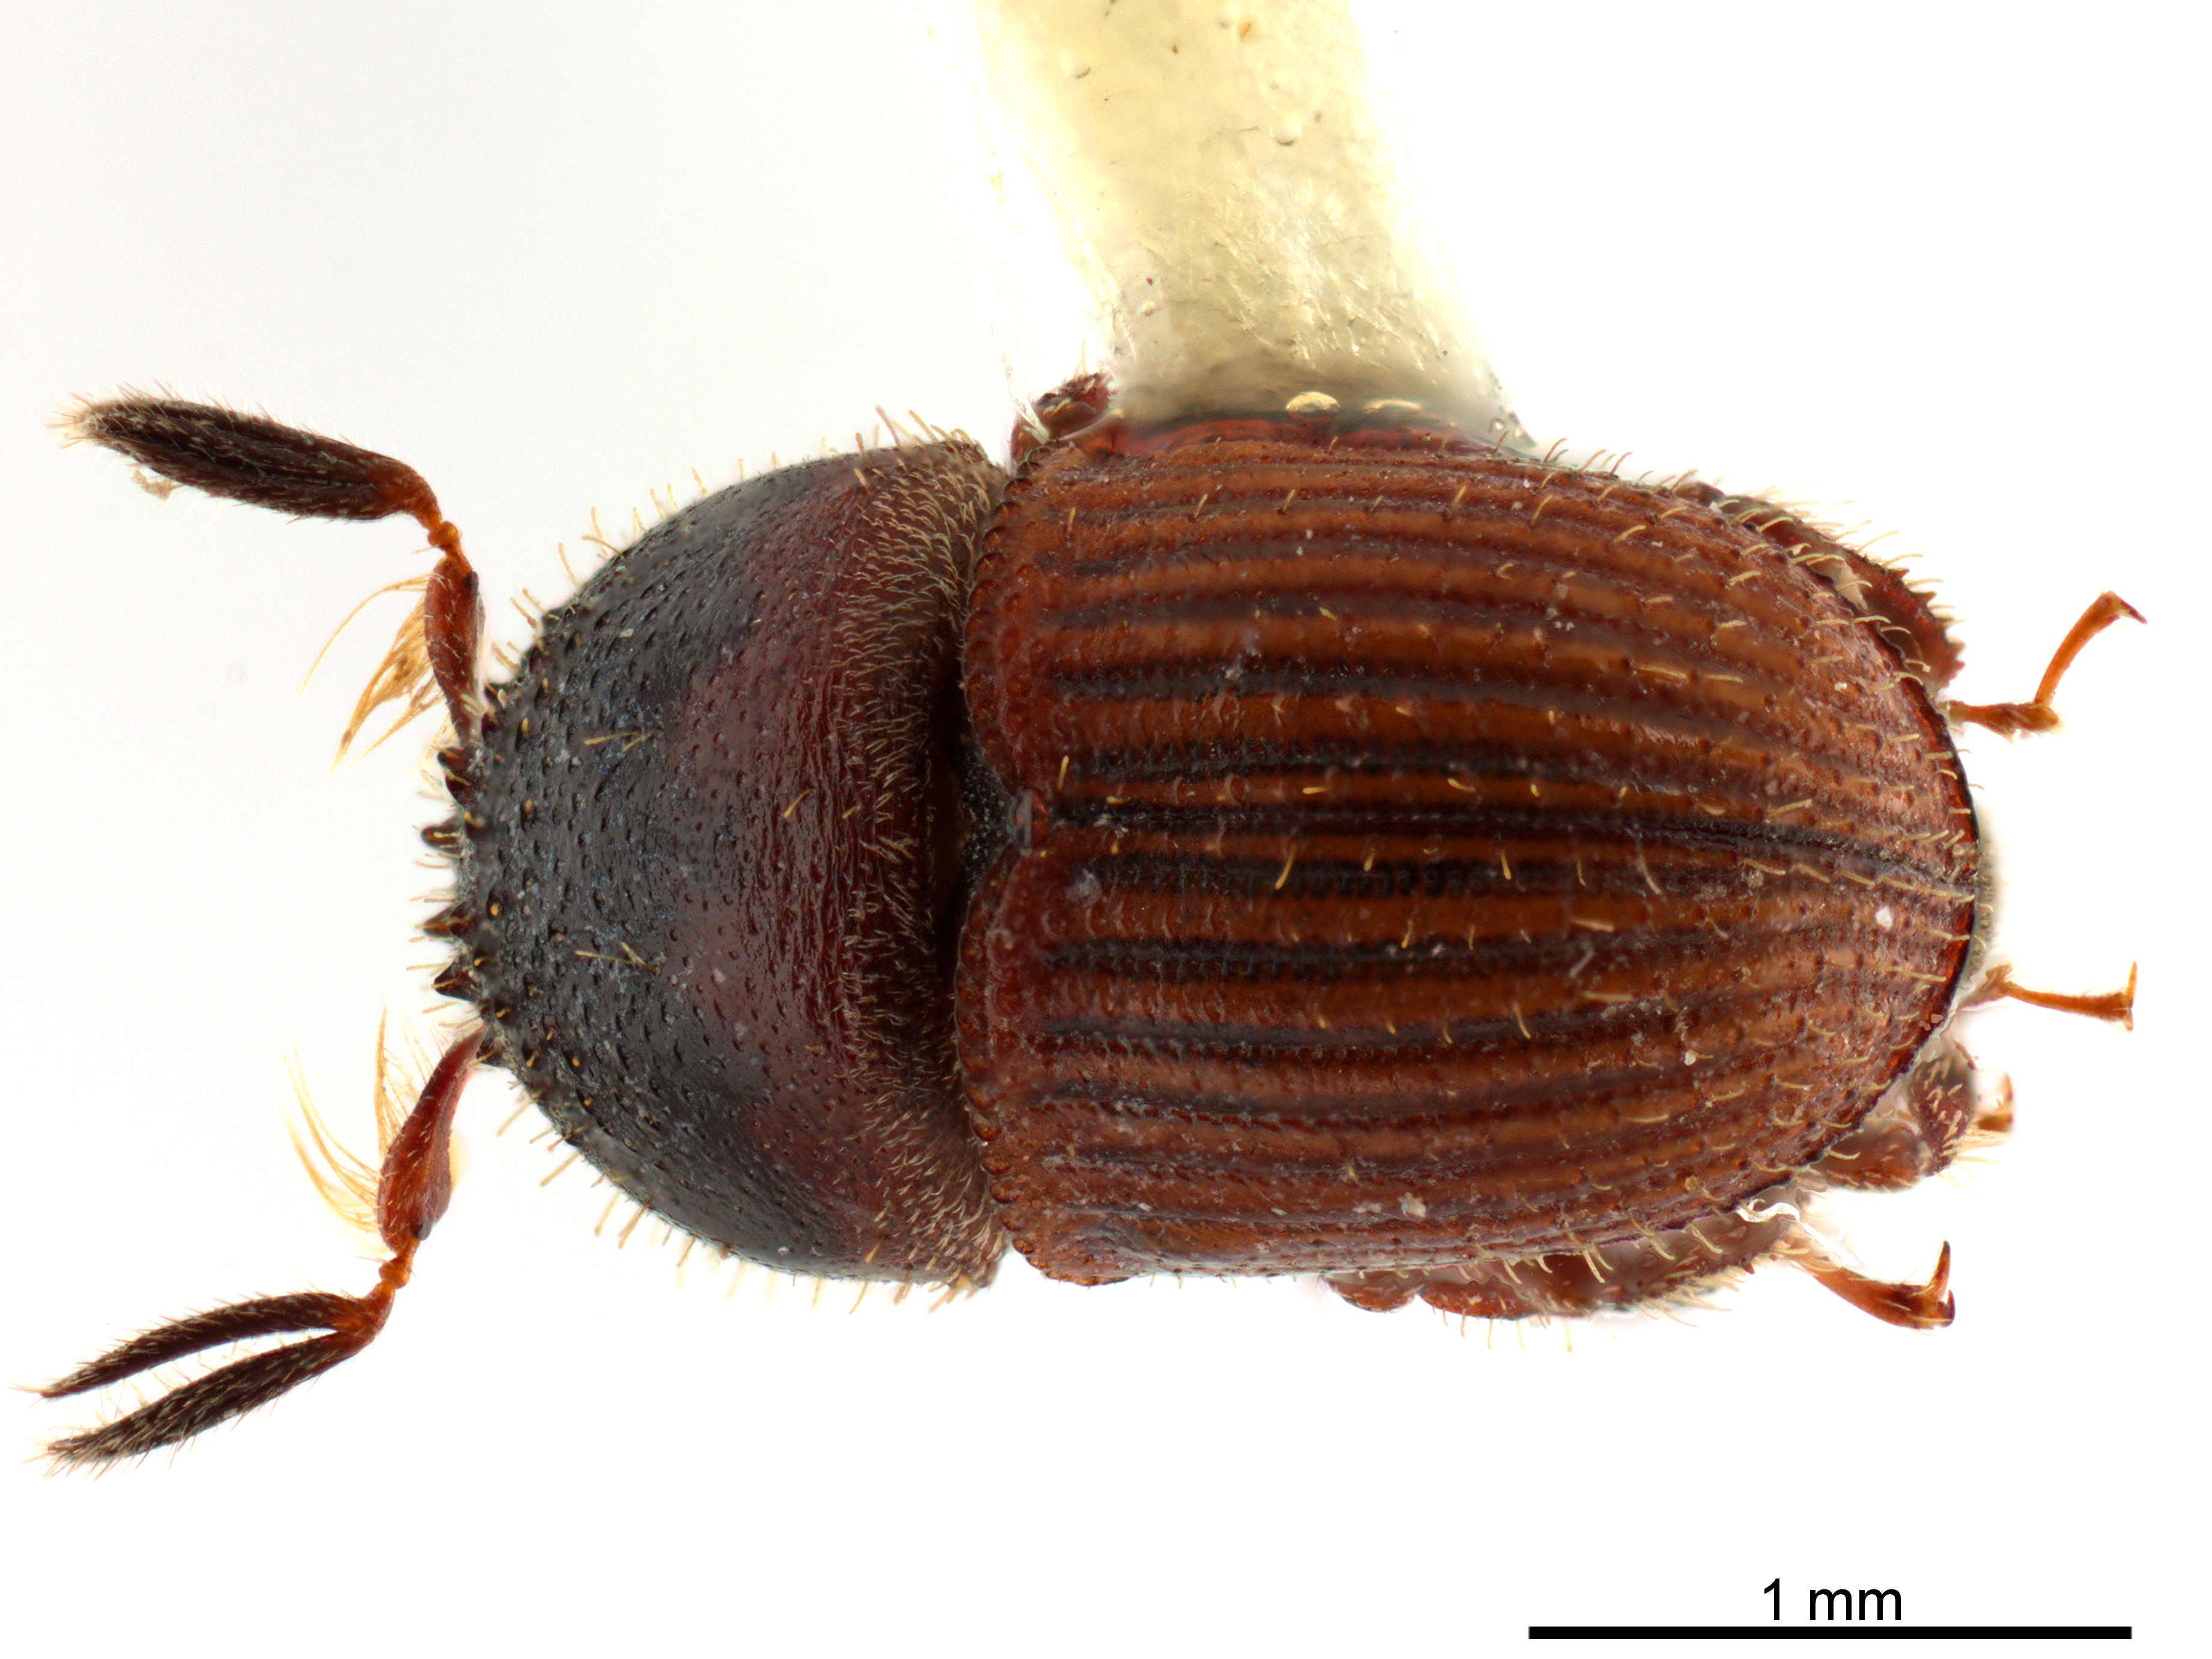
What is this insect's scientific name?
Phloeotribus biguttatus
